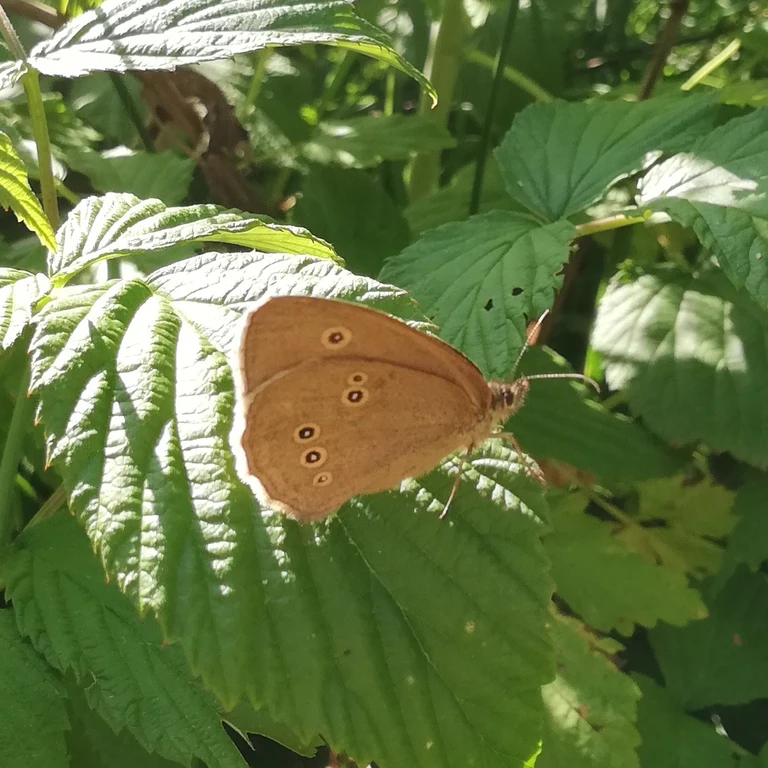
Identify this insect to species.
Aphantopus hyperantus
